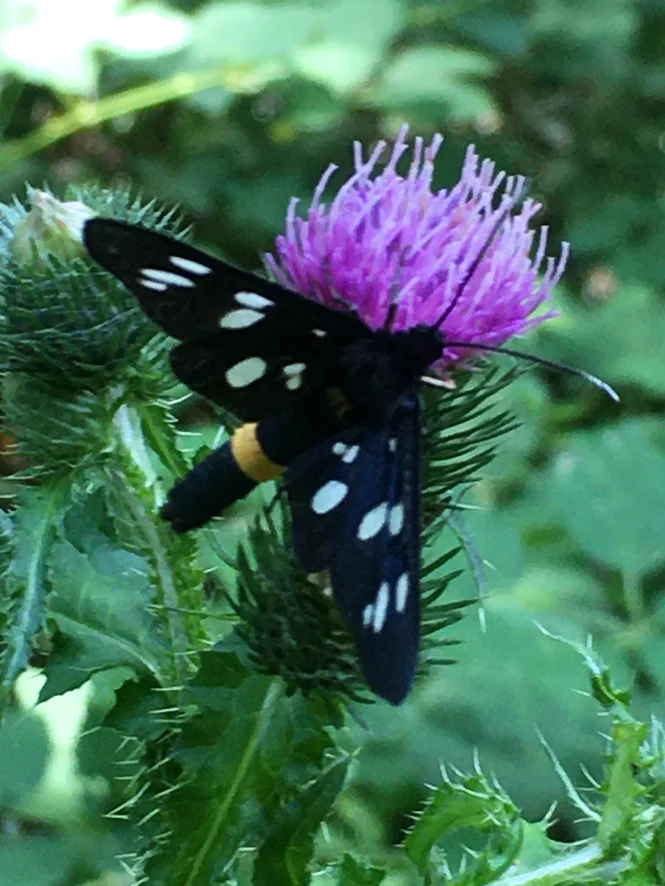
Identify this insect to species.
Amata phegea
